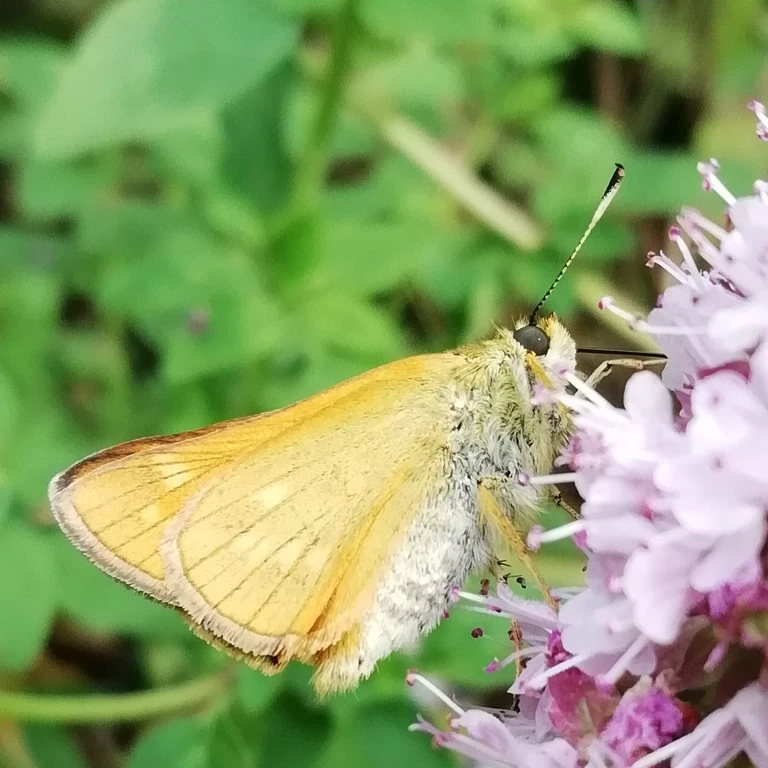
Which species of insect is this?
Ochlodes sylvanus (also Ochlodes venata)
